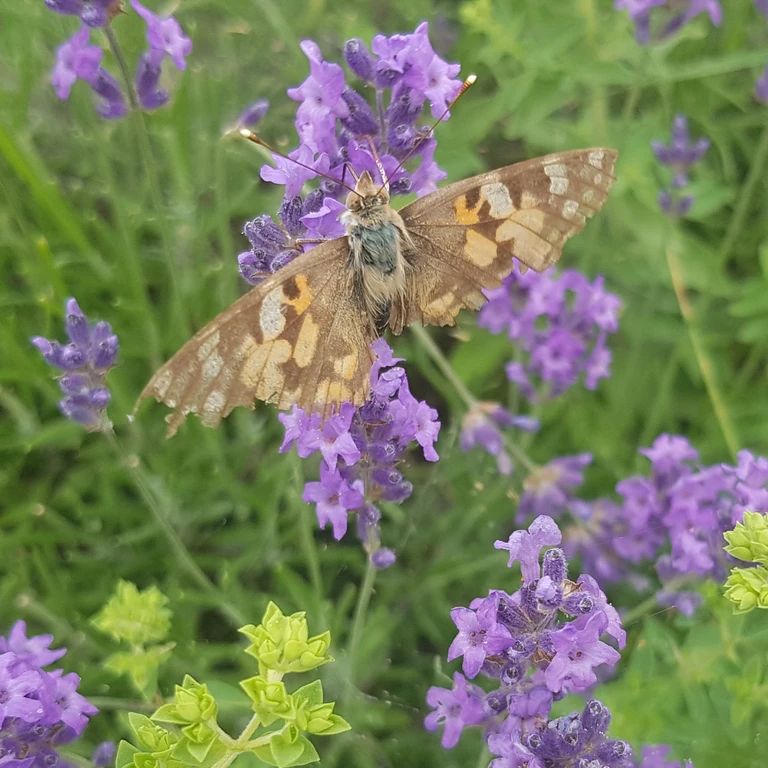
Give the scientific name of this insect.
Vanessa cardui
